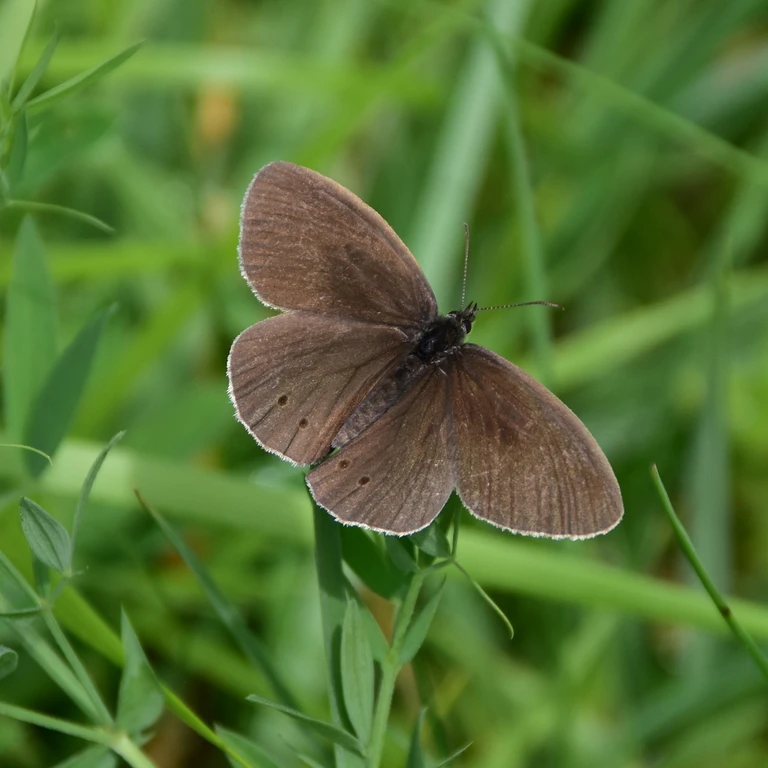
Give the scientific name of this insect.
Aphantopus hyperantus
